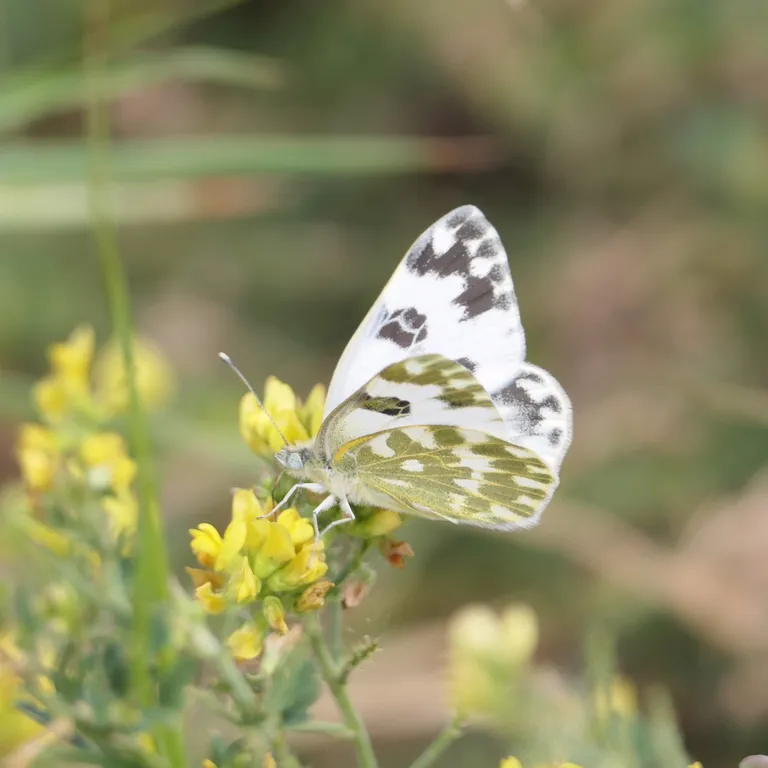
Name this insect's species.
Pontia edusa
